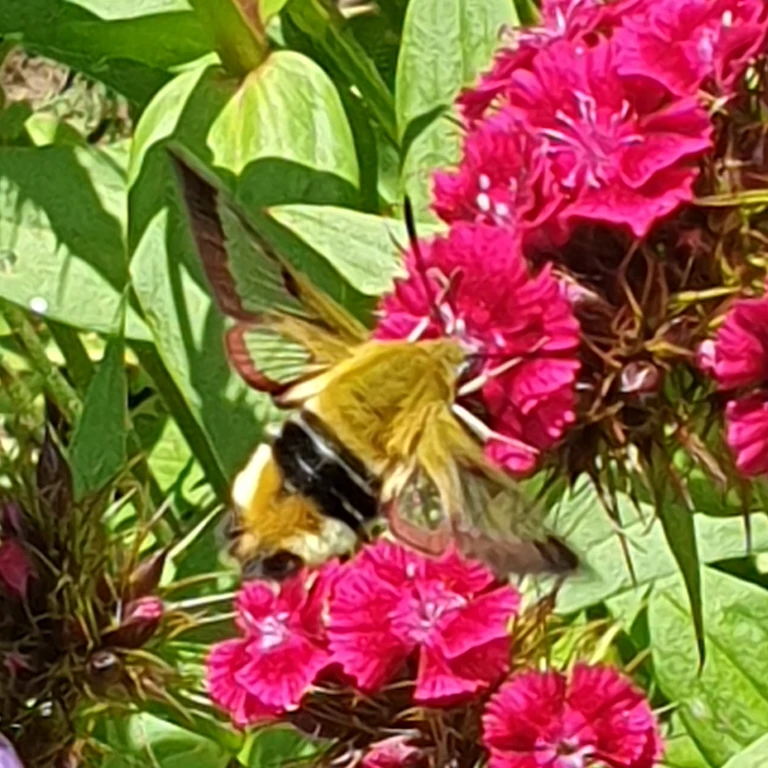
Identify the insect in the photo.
Hemaris fuciformis
